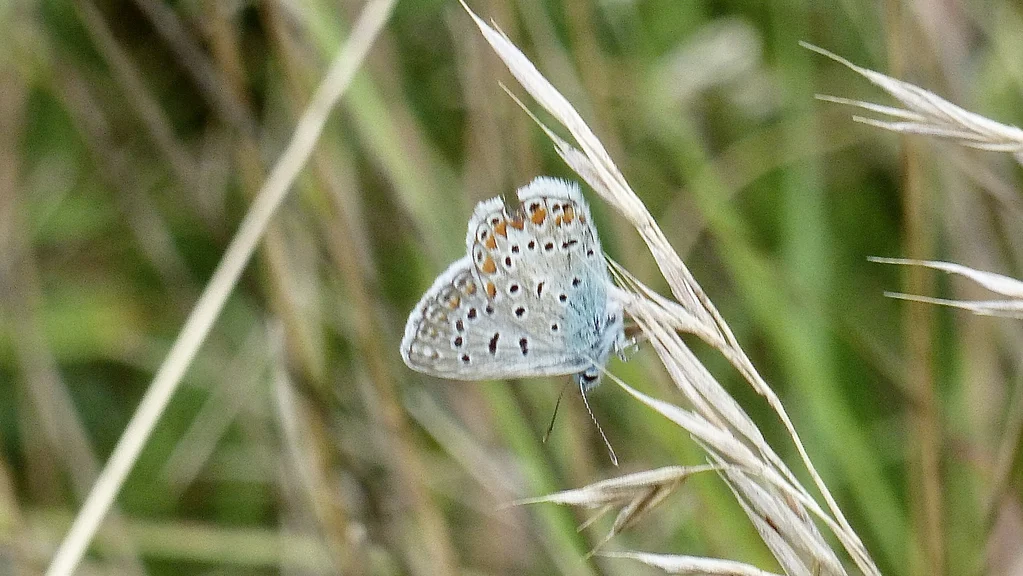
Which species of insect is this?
Polyommatus icarus
